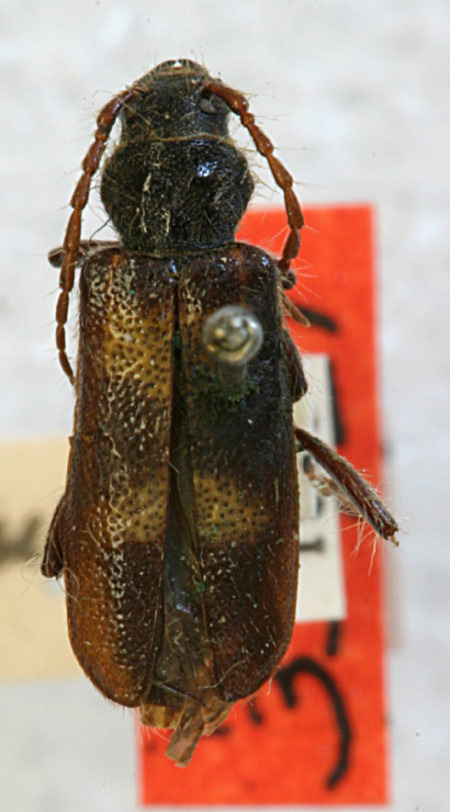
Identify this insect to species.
Anocomis terminata (also Semanotus litigiosus)
